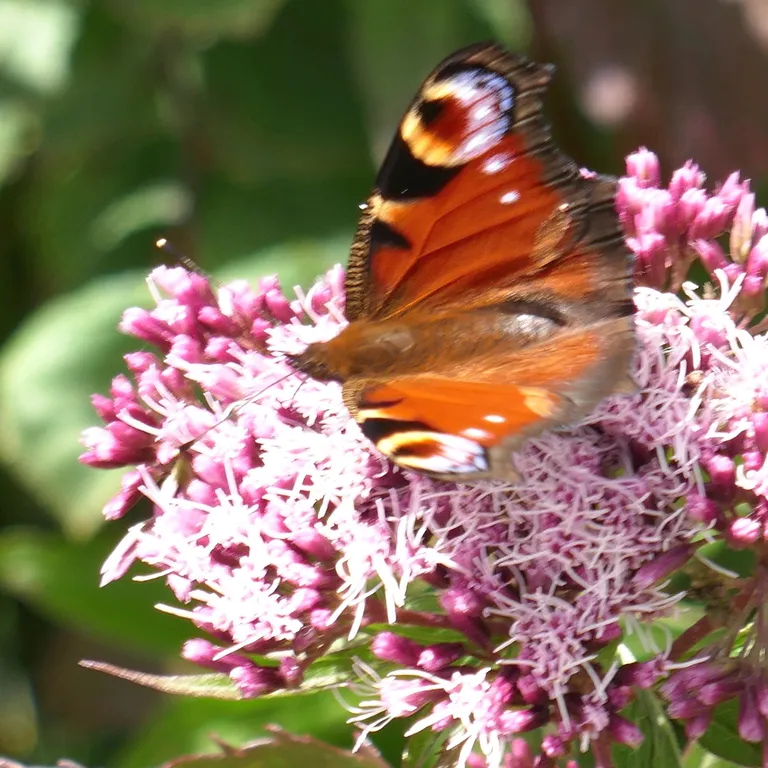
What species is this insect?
Aglais io
